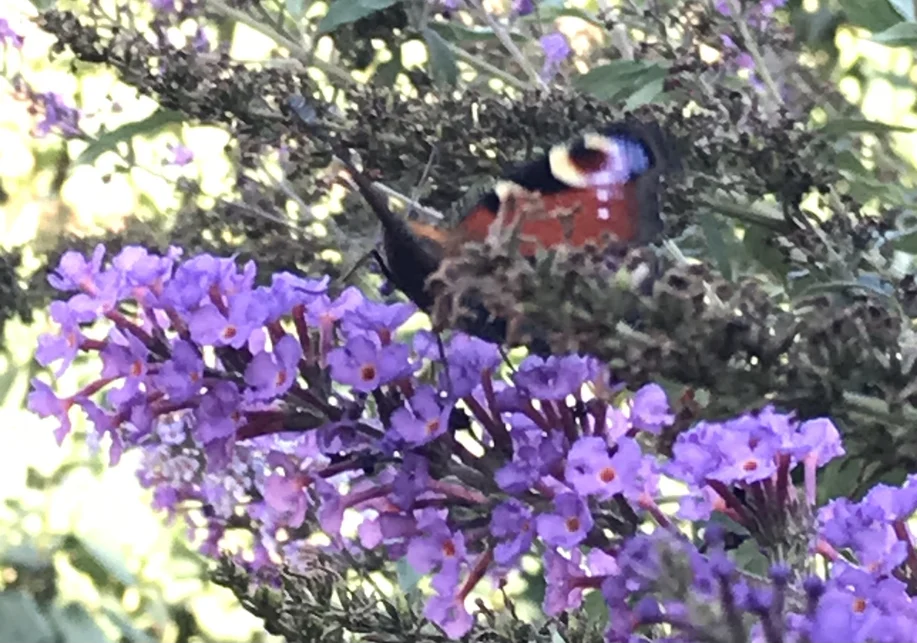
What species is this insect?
Aglais io
